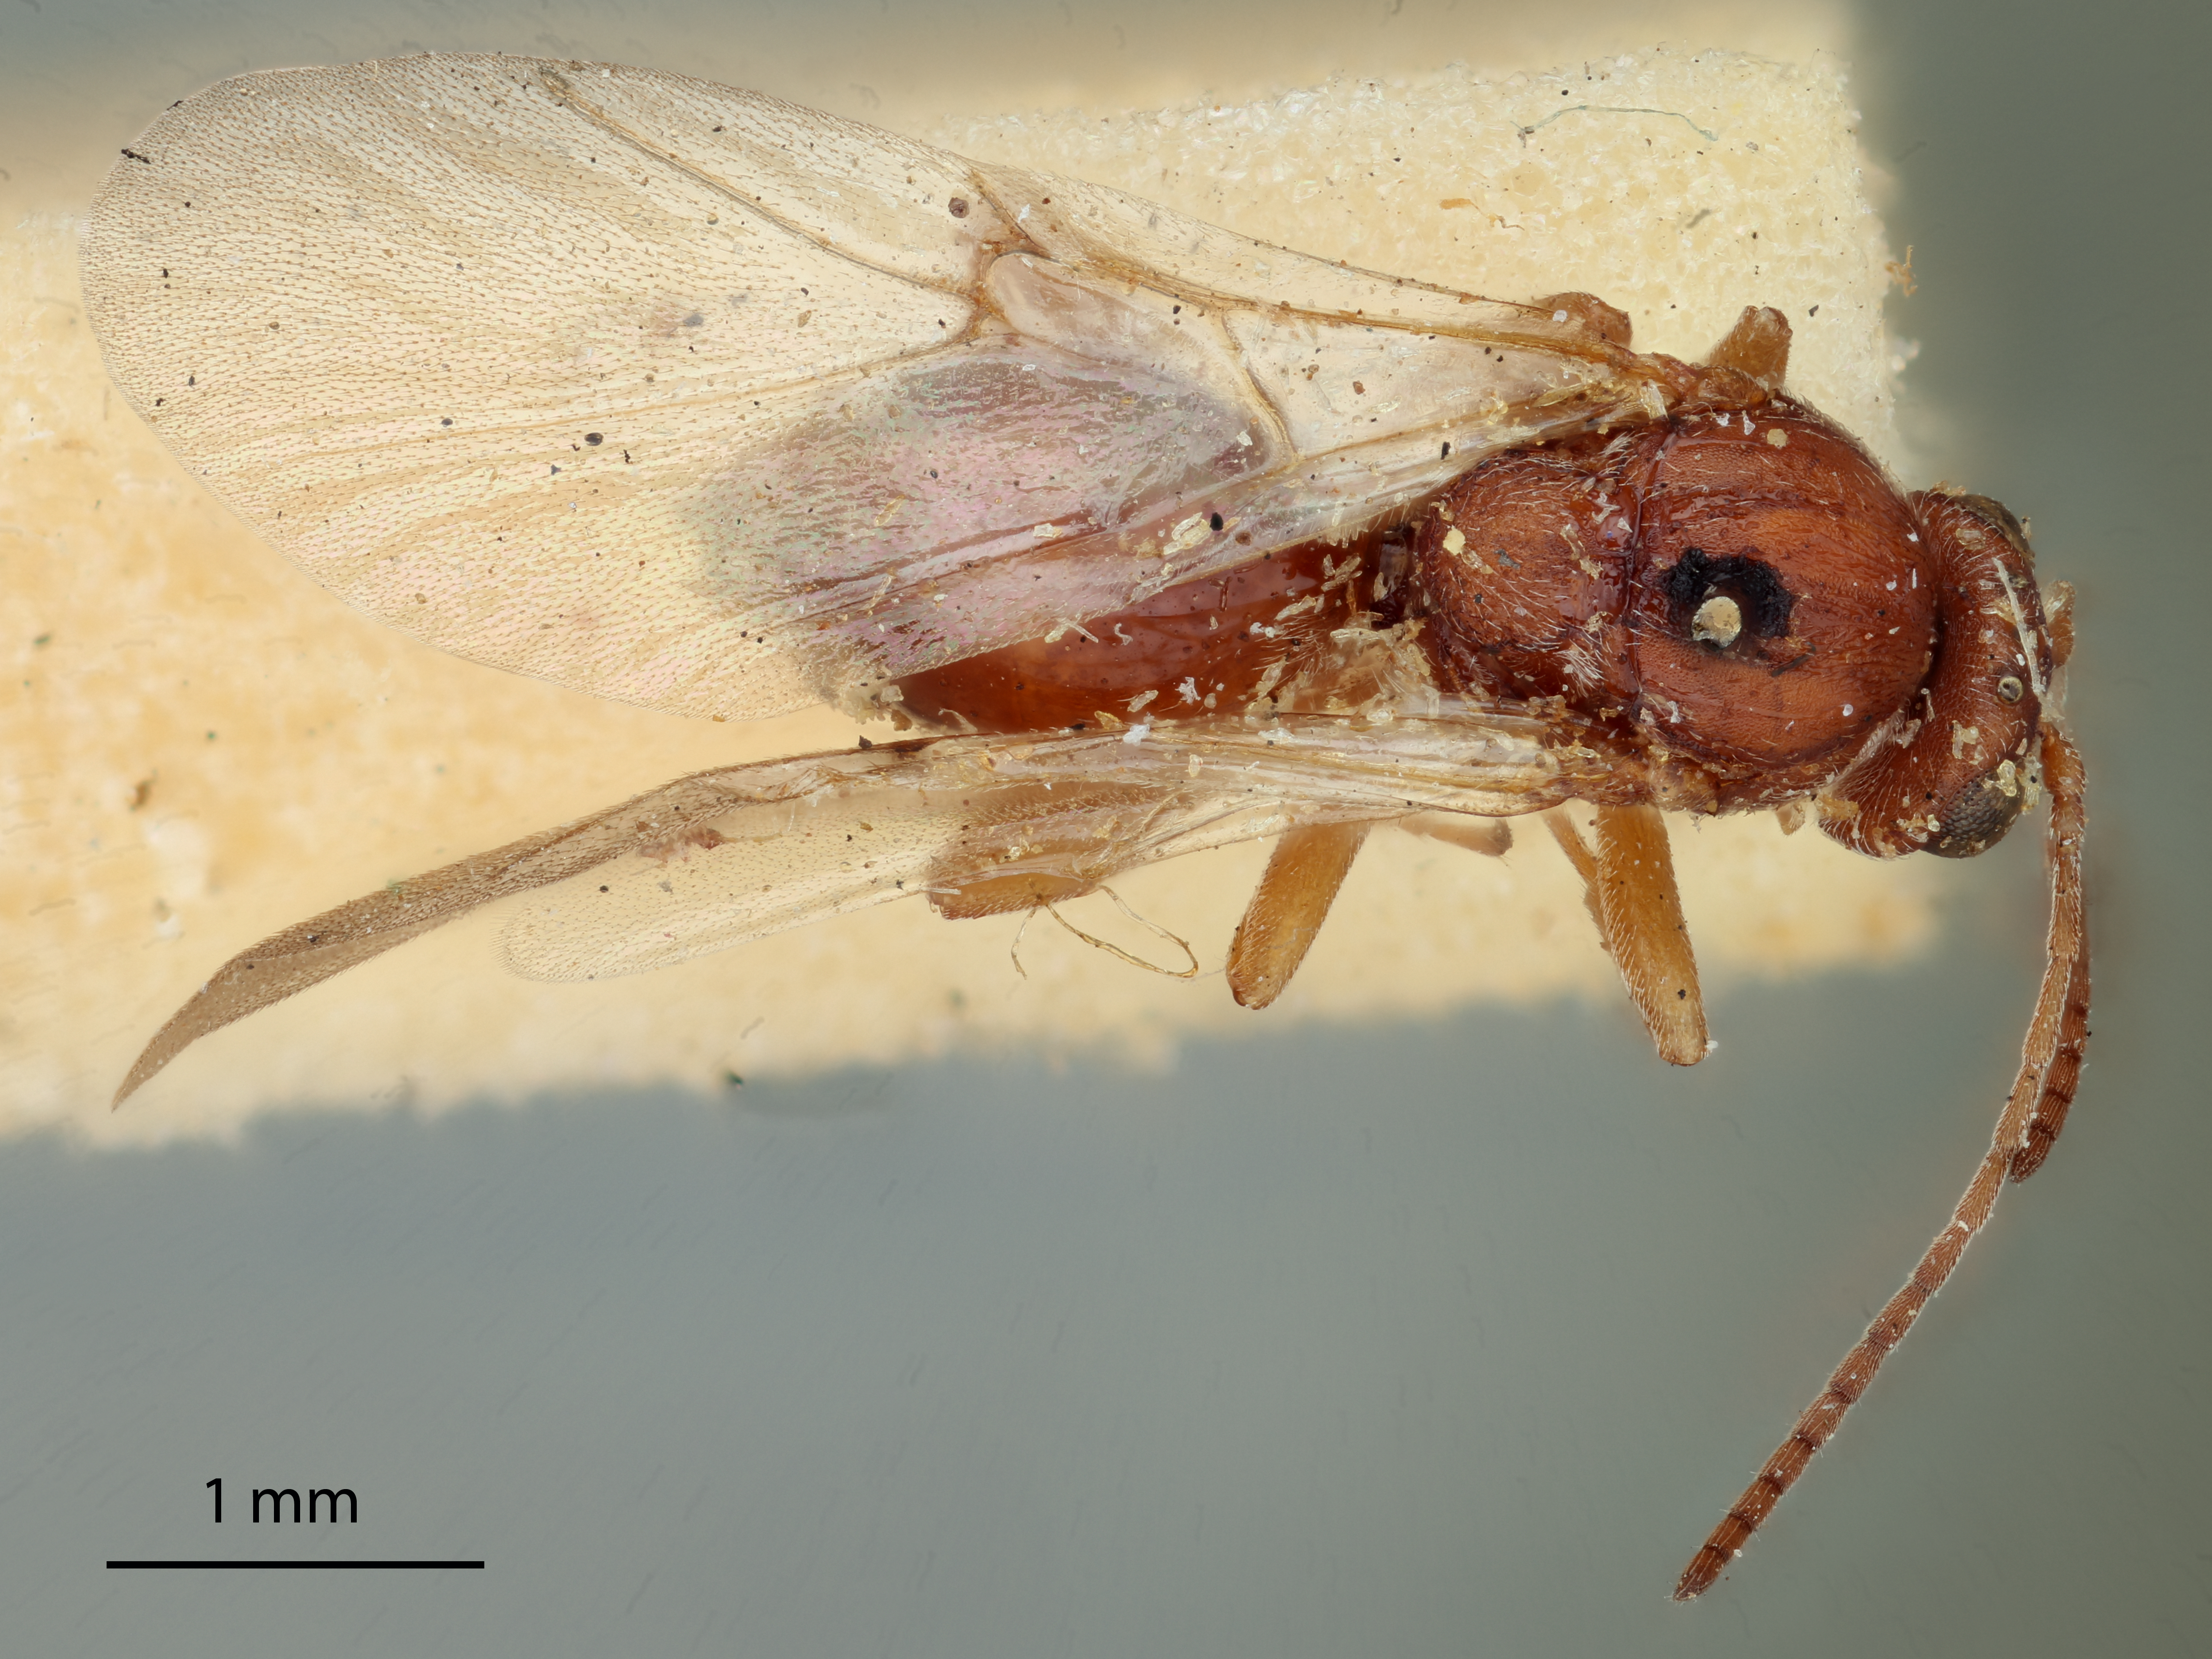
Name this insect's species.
Andricus chrysolepidis
